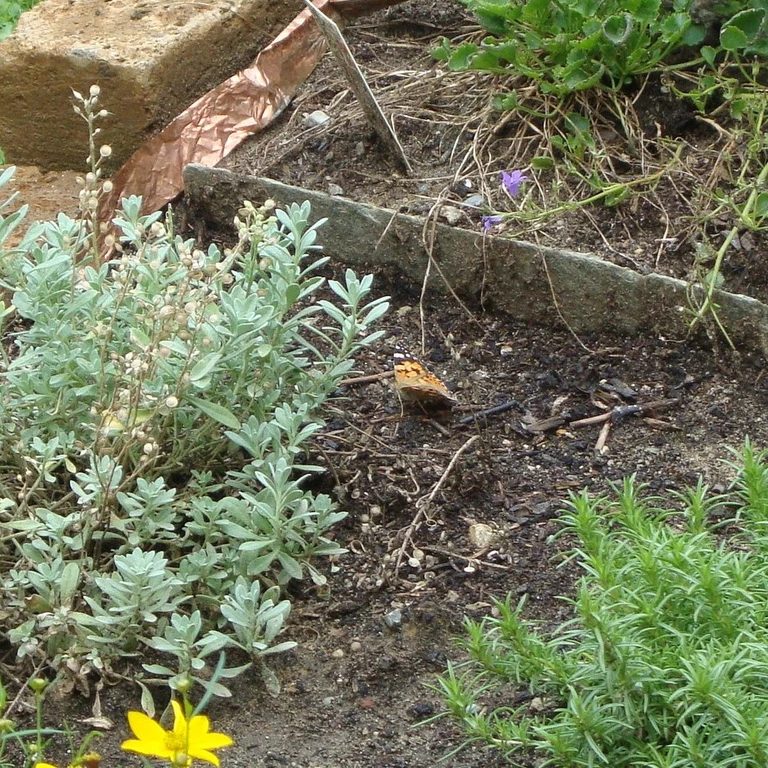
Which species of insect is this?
Vanessa cardui
